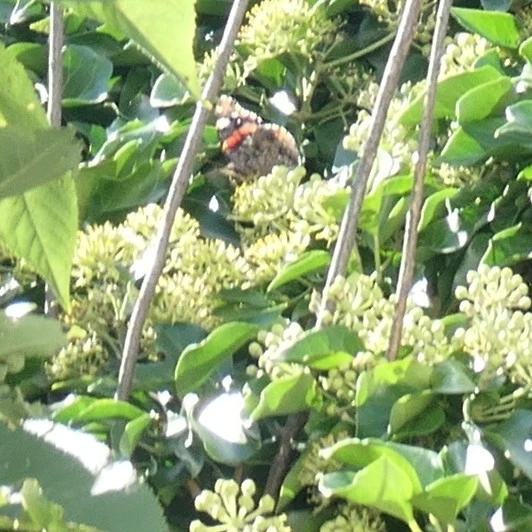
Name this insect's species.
Vanessa atalanta
